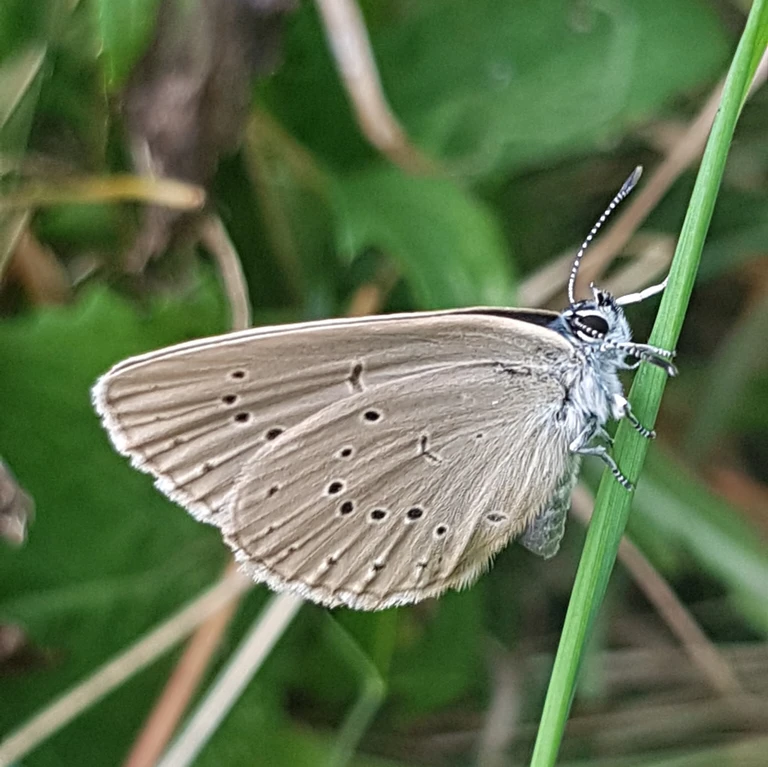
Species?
Phengaris teleius
